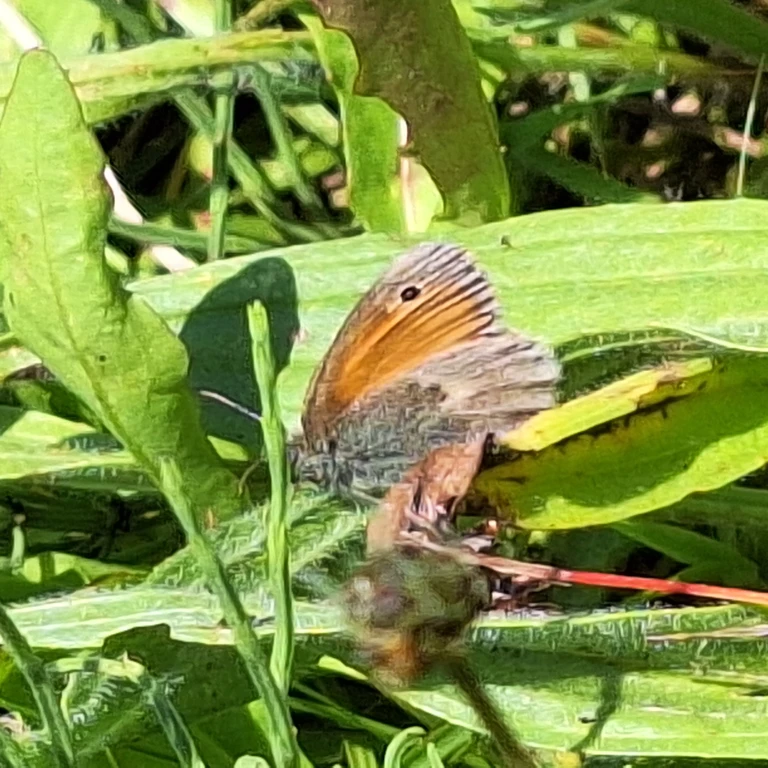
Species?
Coenonympha pamphilus
